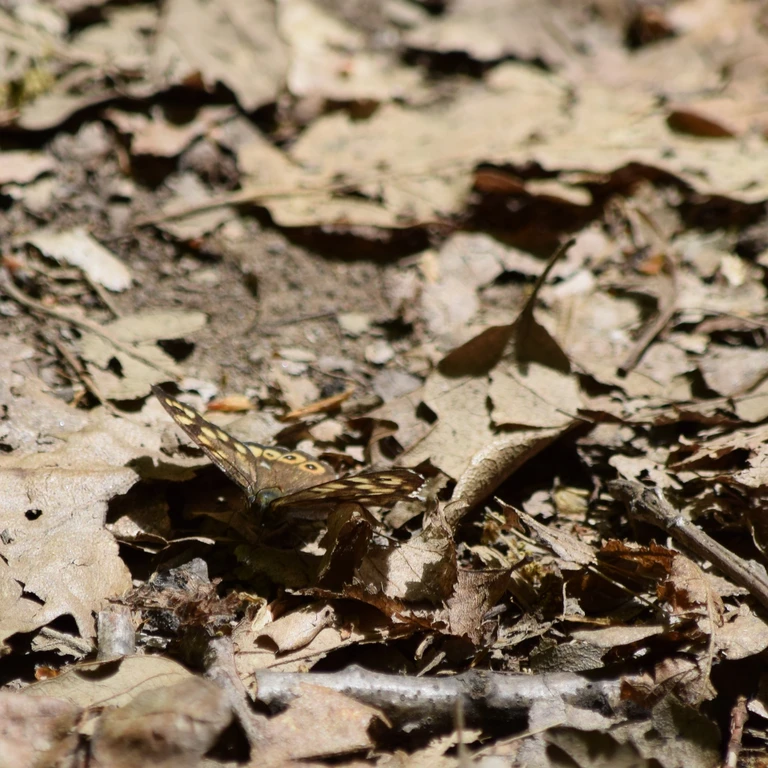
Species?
Pararge aegeria
